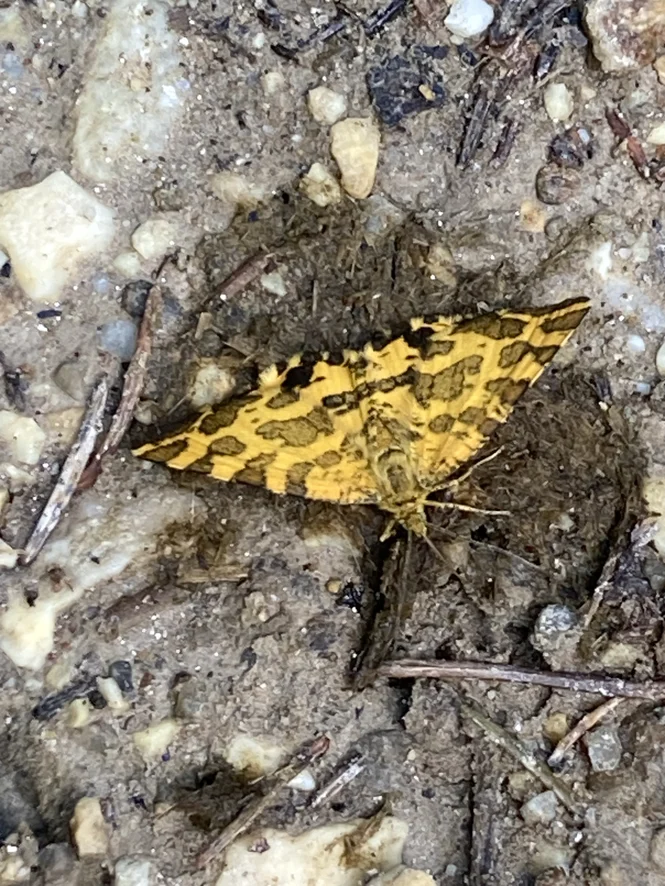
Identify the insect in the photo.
Pseudopanthera macularia
